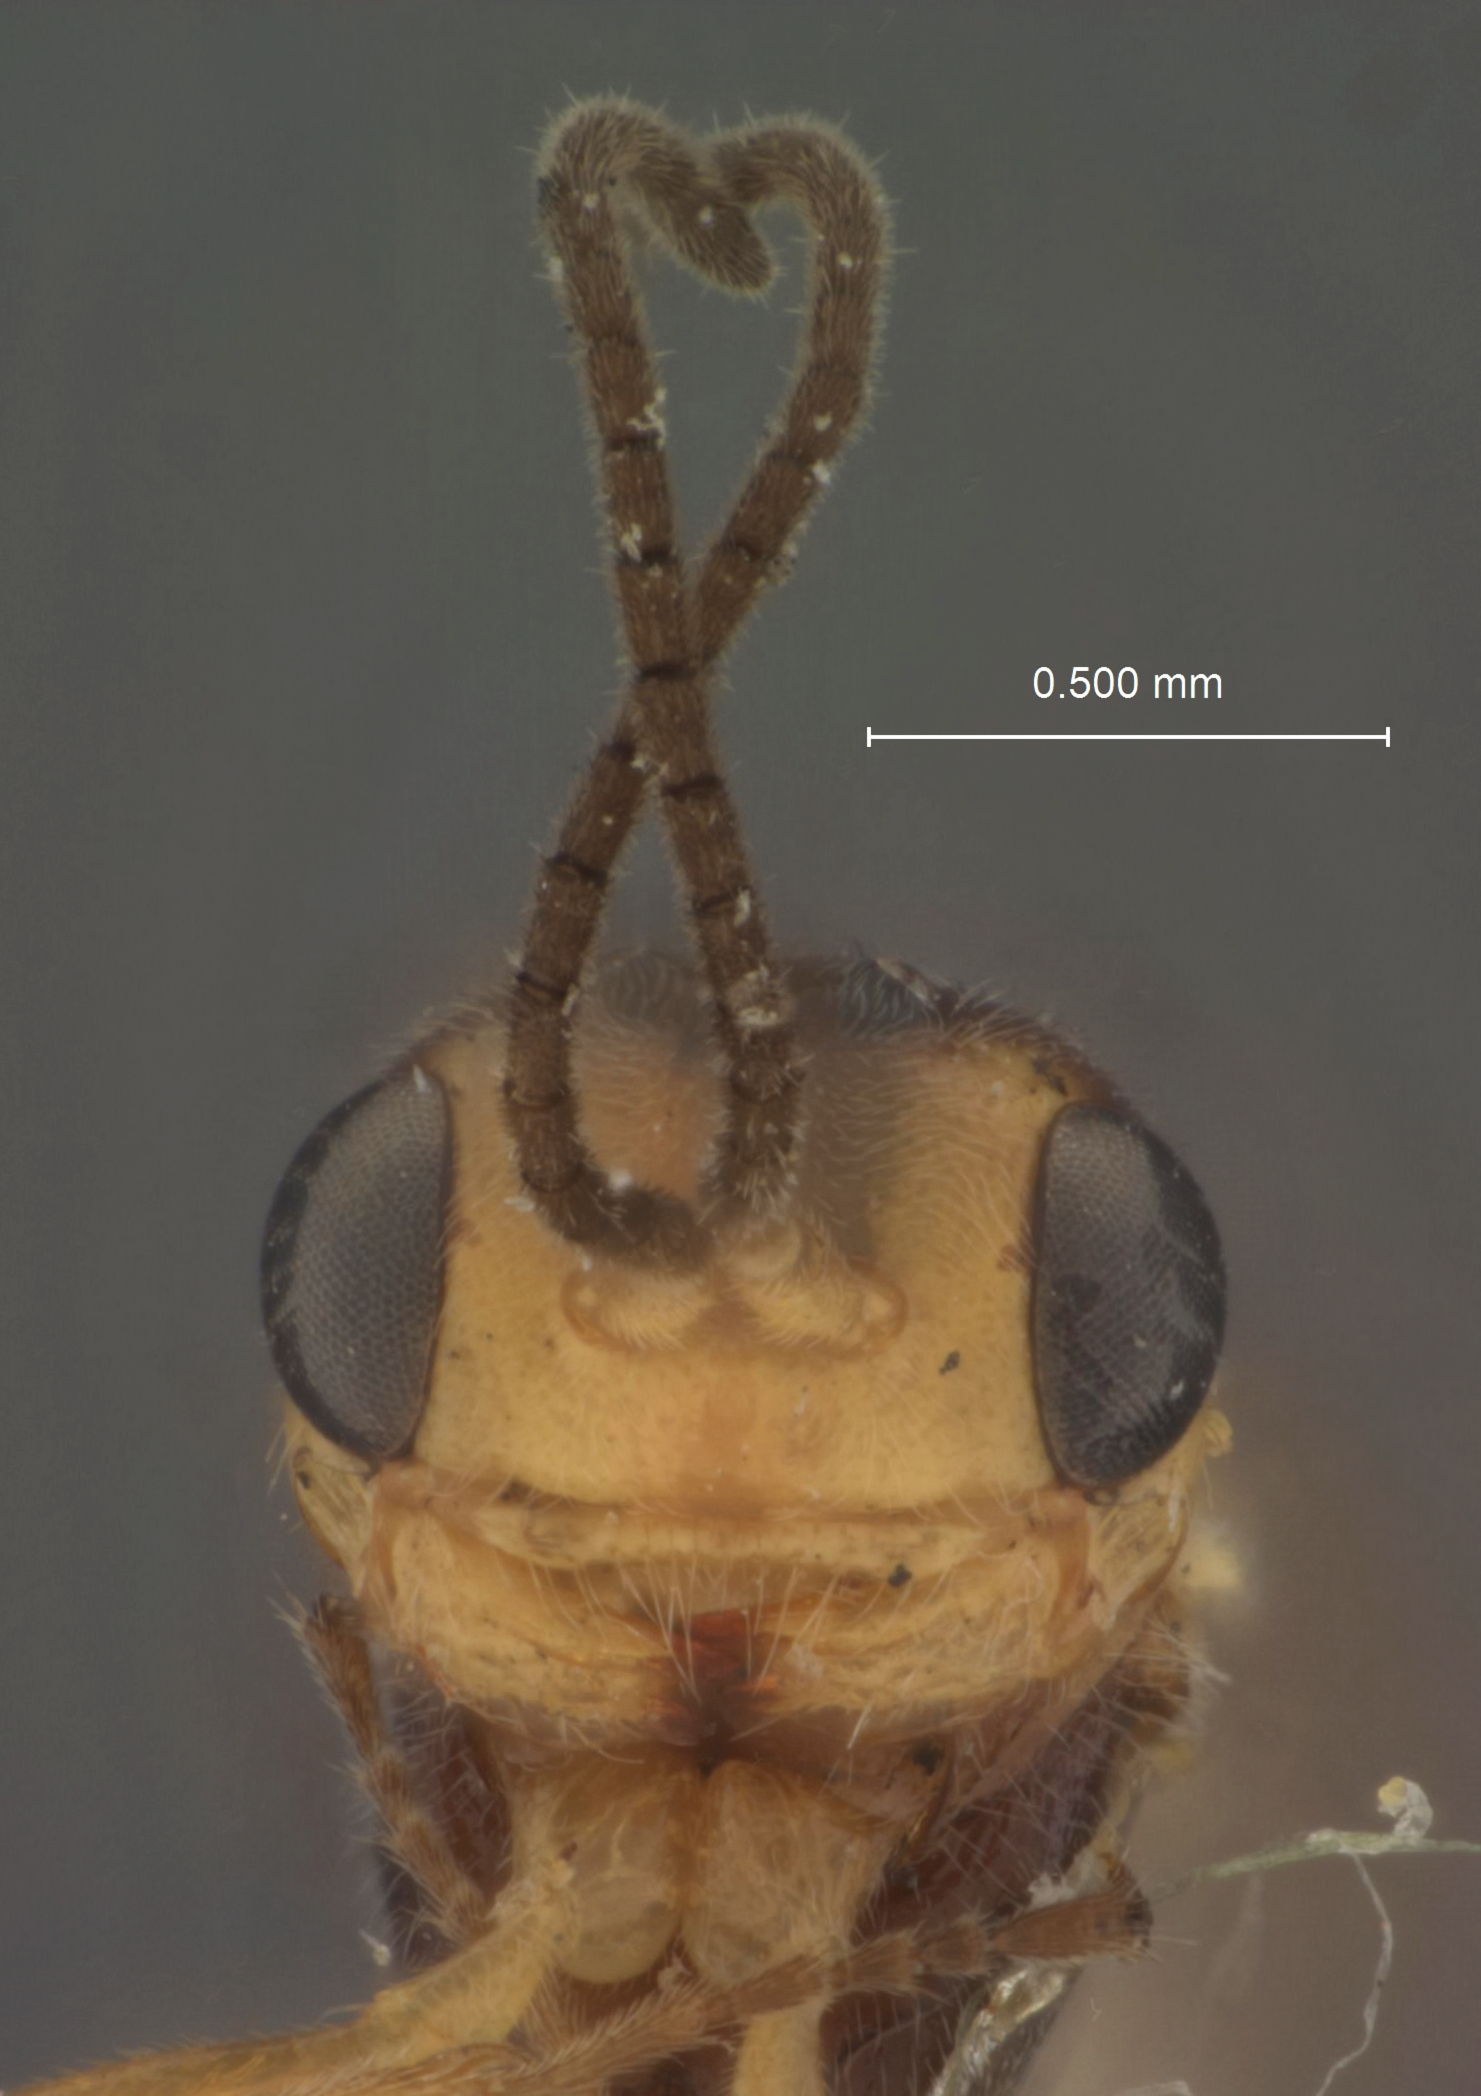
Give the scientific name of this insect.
Lysiognatha longicauda
